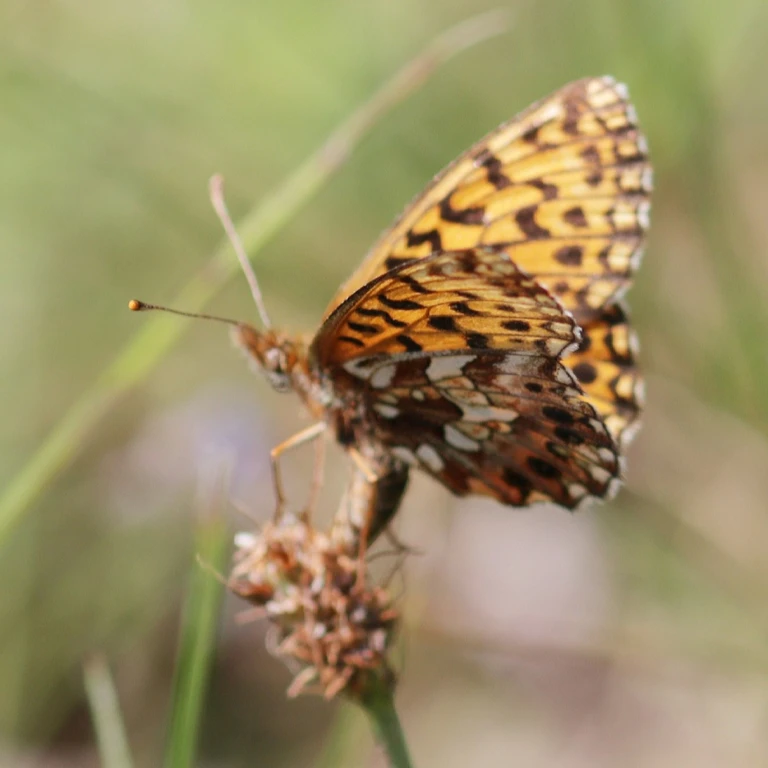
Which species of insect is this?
Boloria dia
